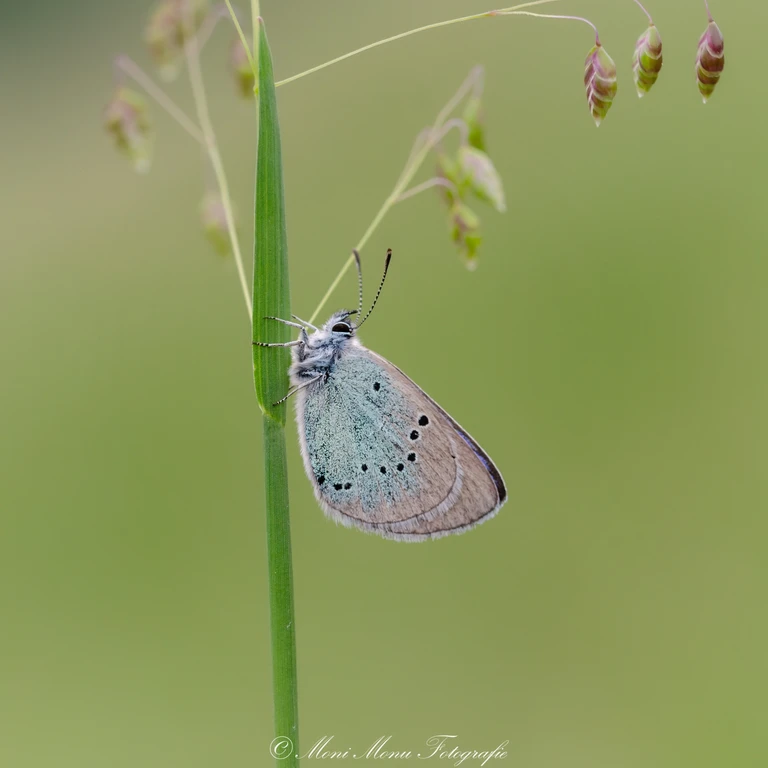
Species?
Glaucopsyche alexis
